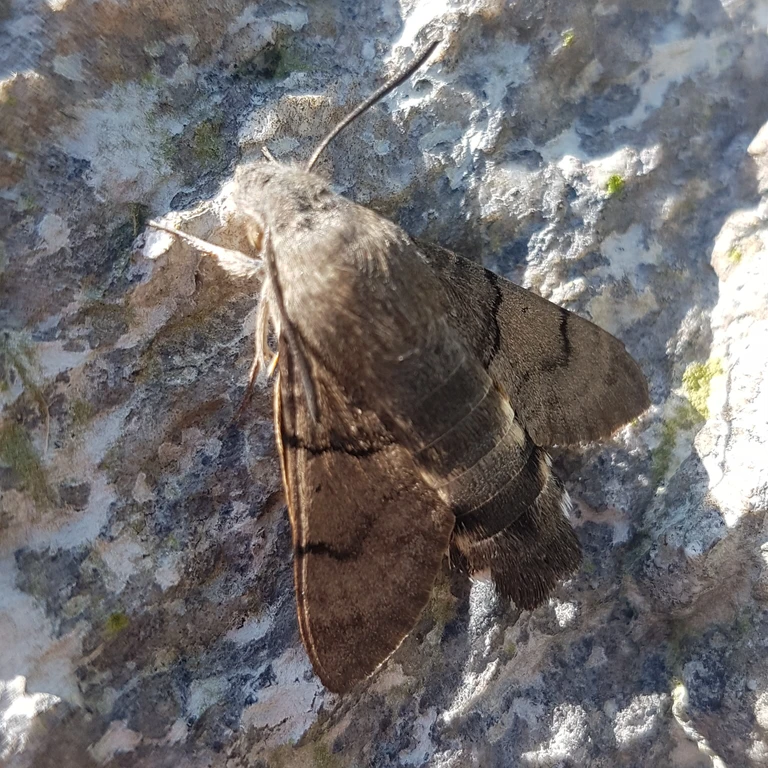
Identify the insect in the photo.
Macroglossum stellatarum
